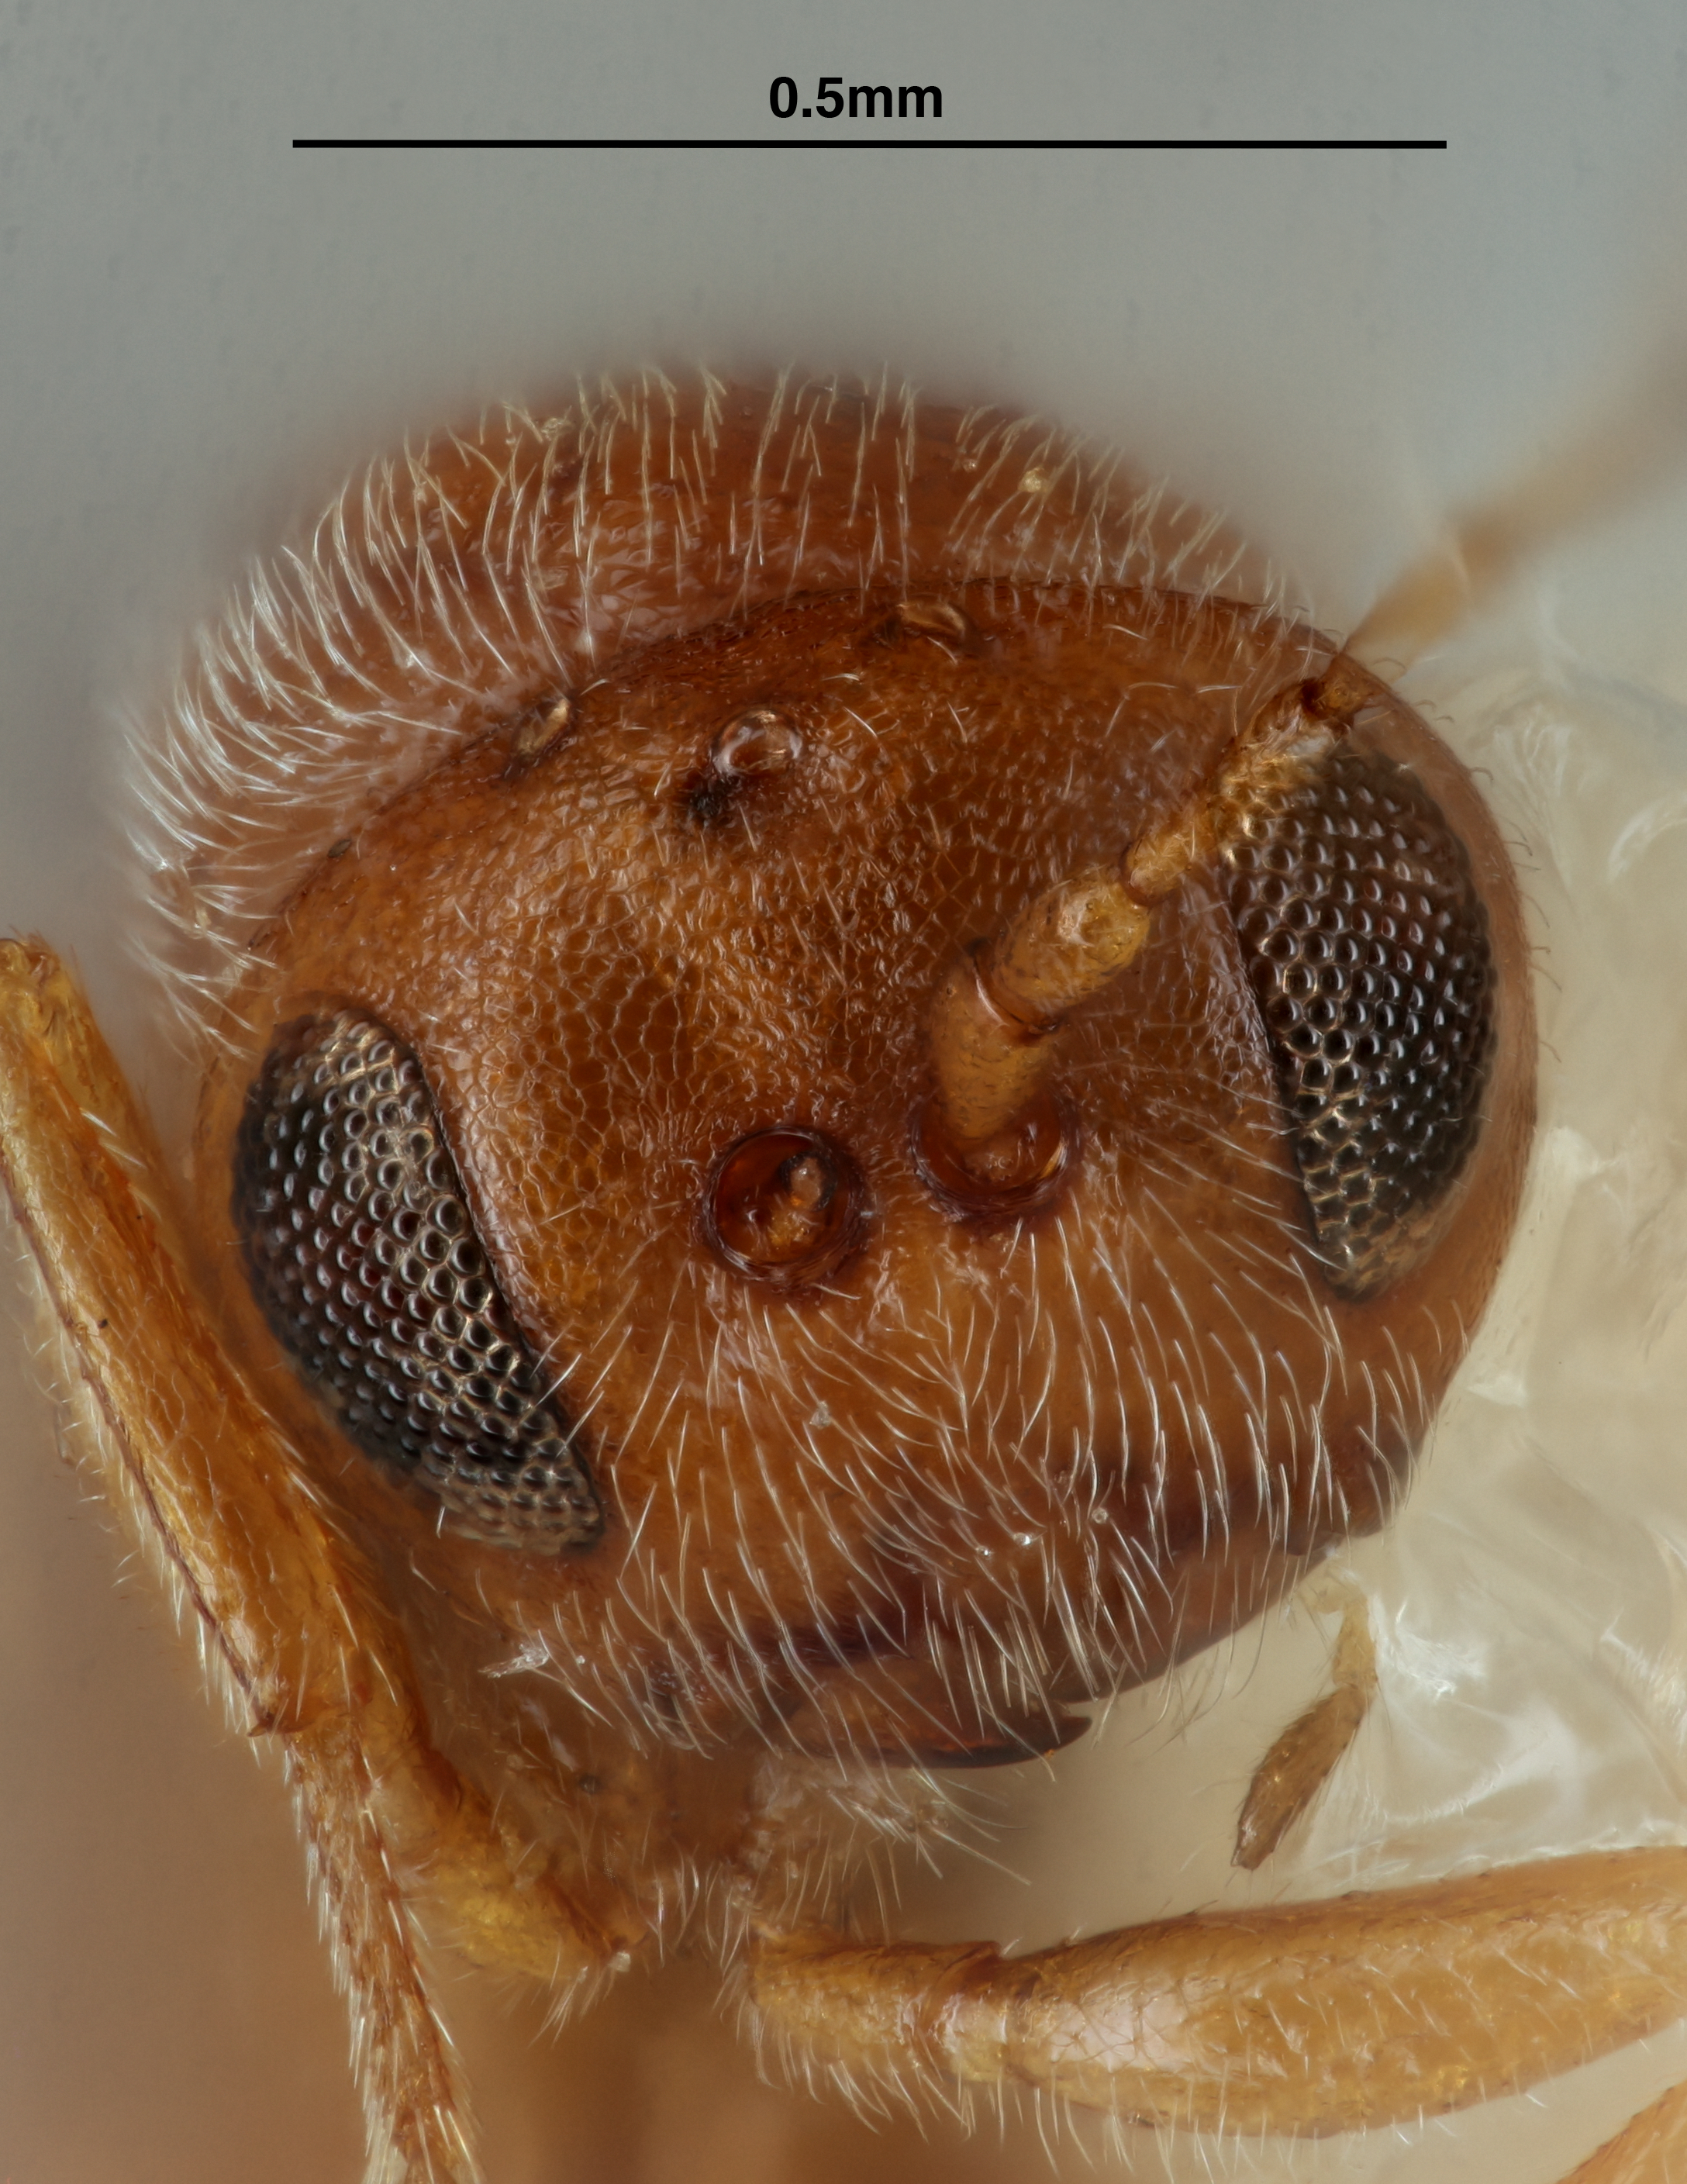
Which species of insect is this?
Callirhytis protobalanus
